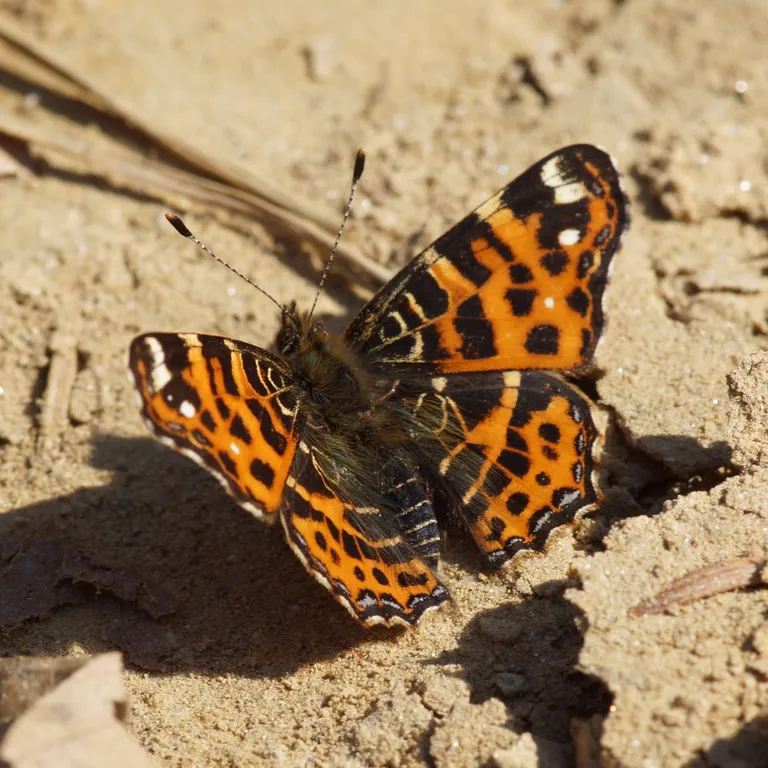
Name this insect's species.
Araschnia levana
